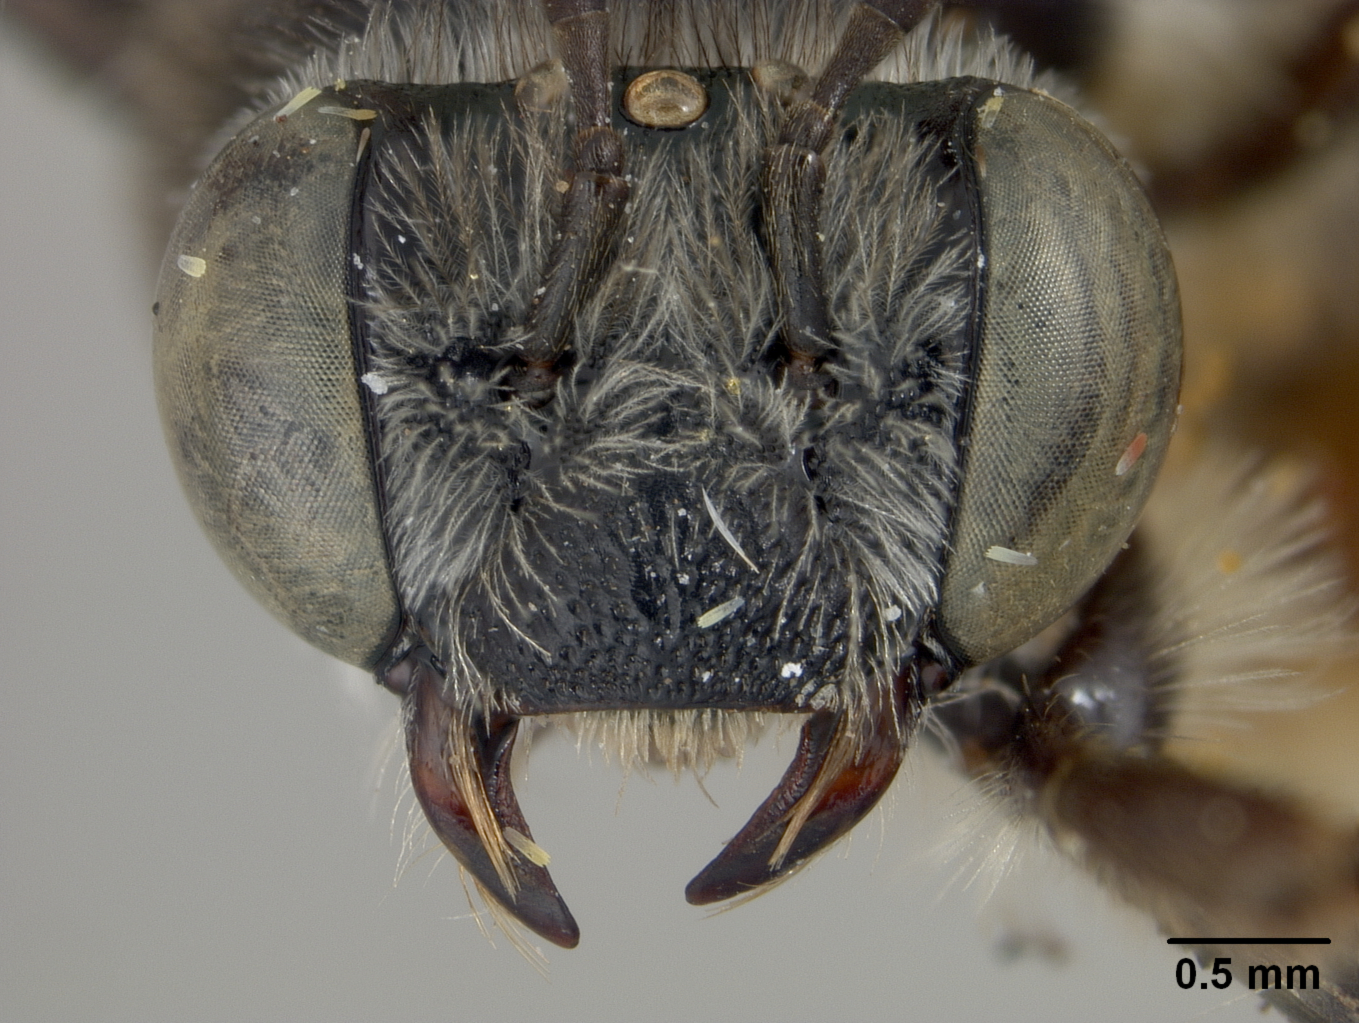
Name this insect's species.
Exomalopsis rufitecta
